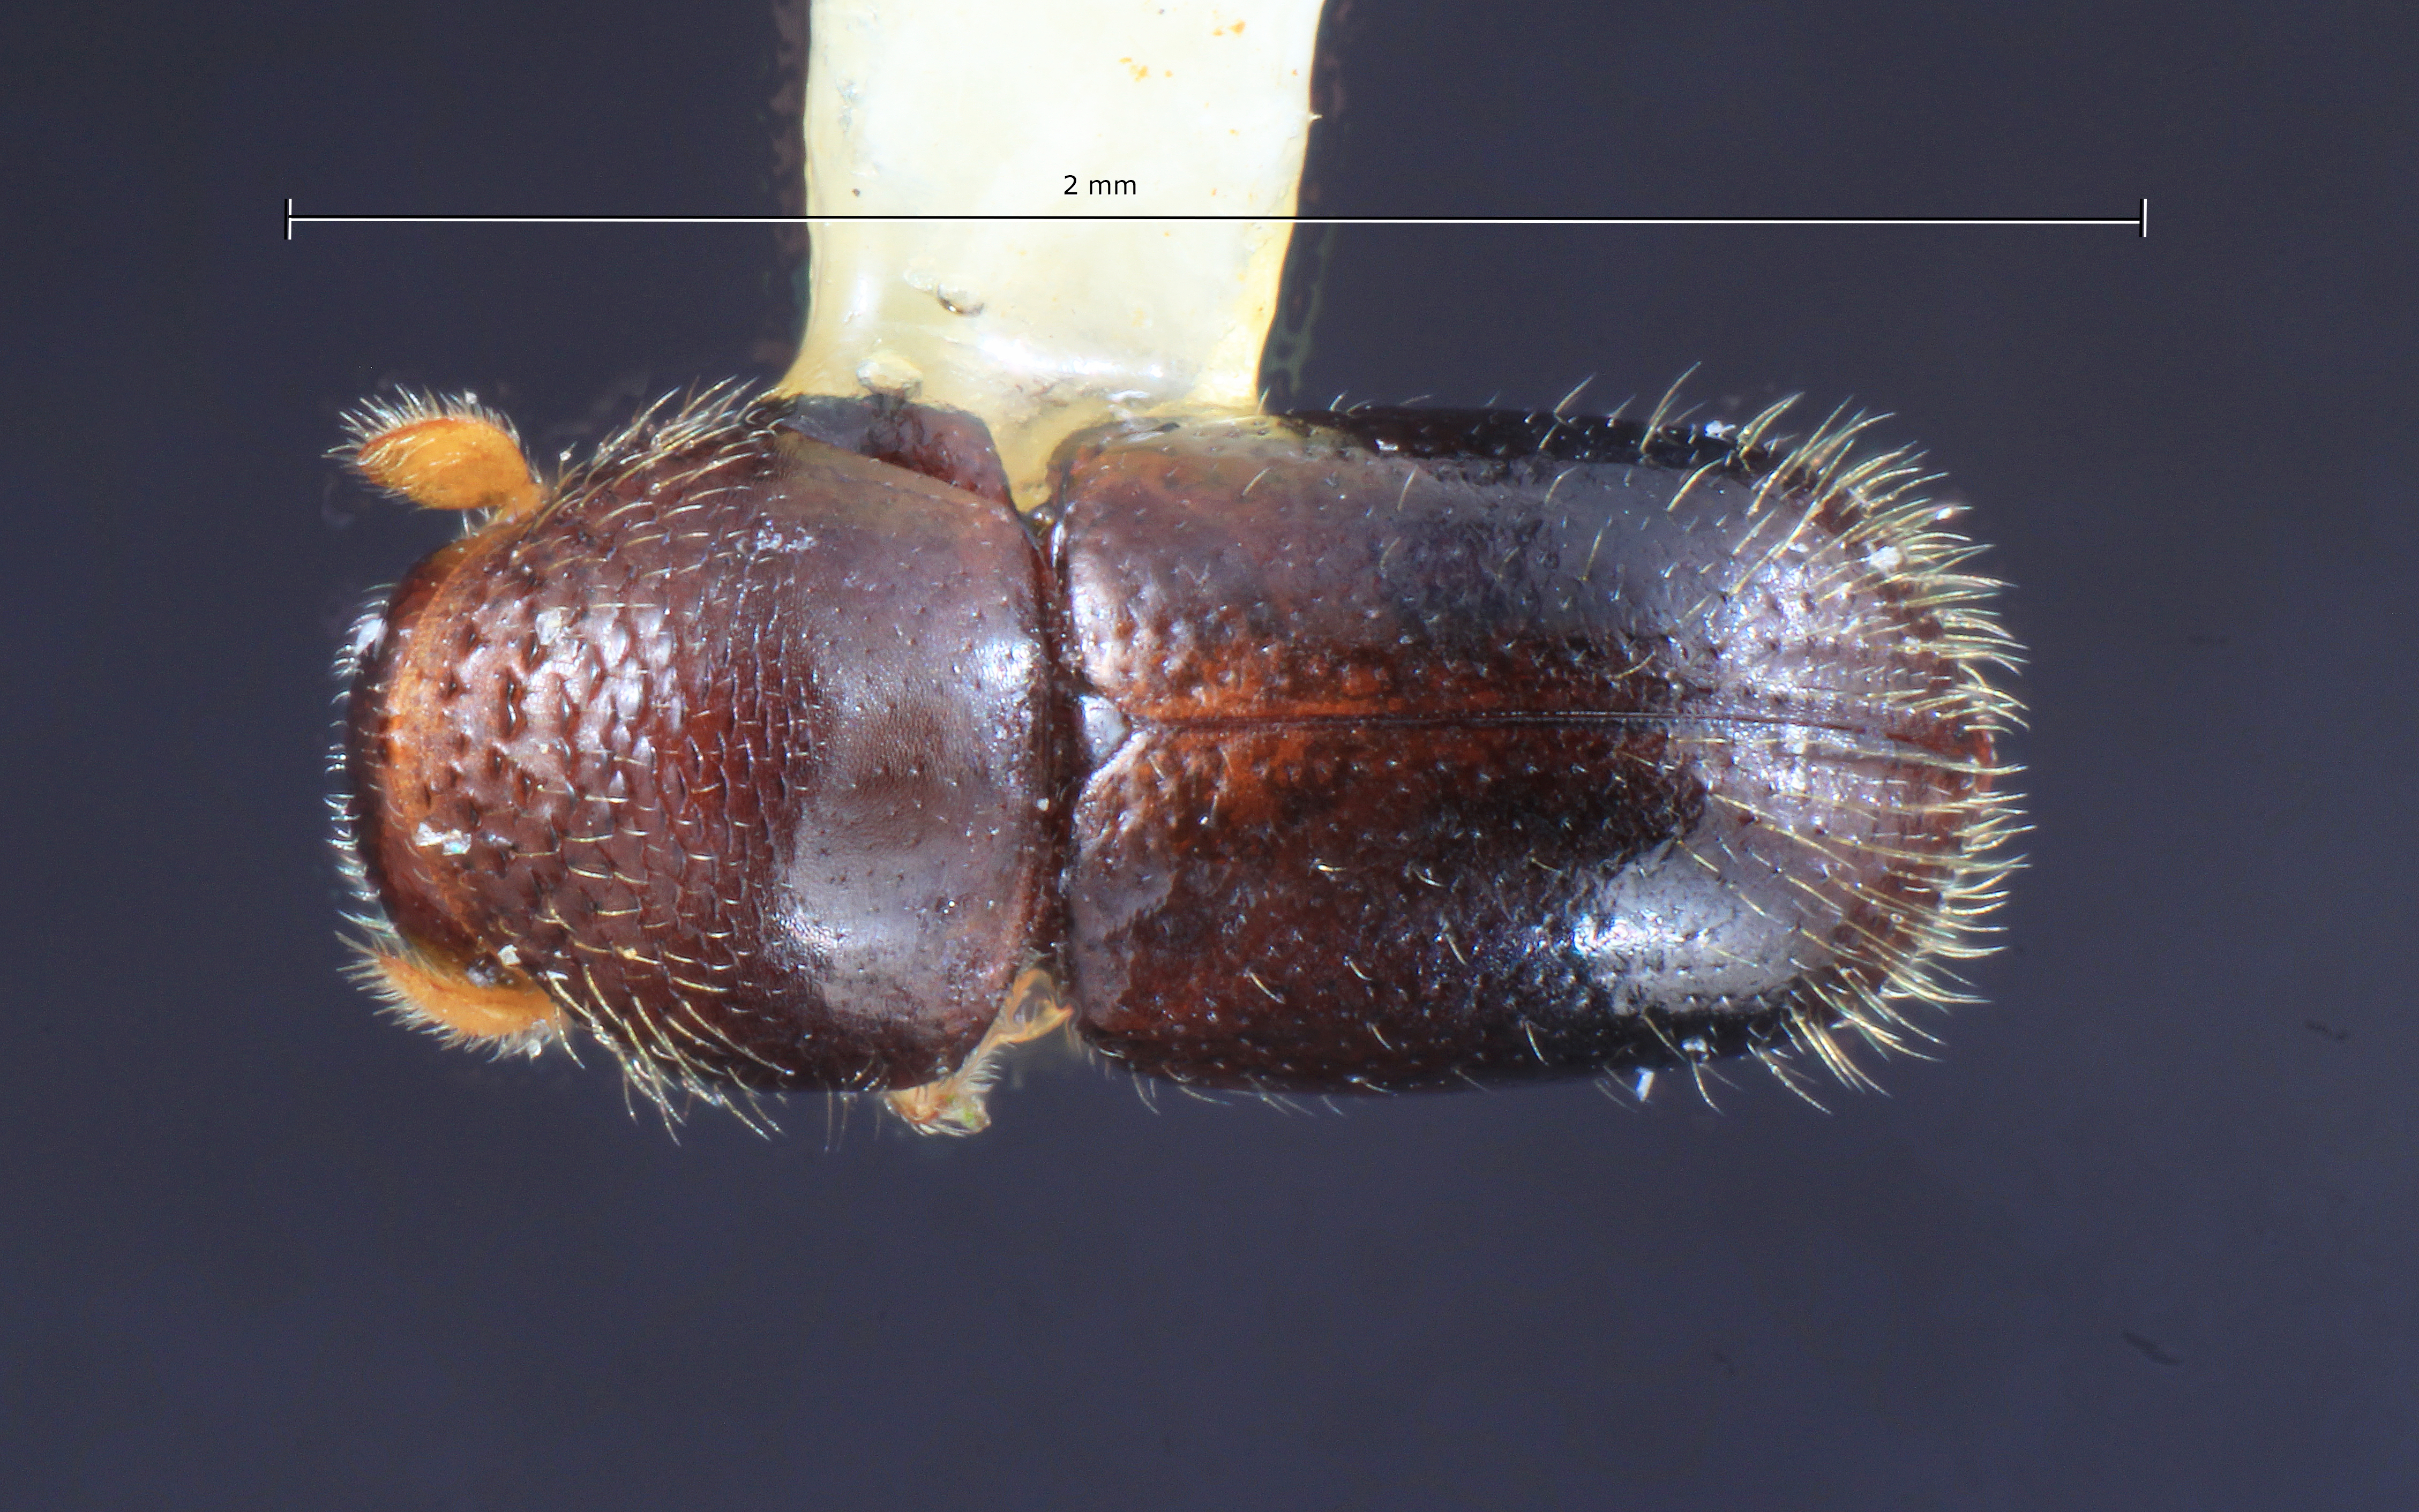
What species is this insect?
Corthyloxiphus aztecus
